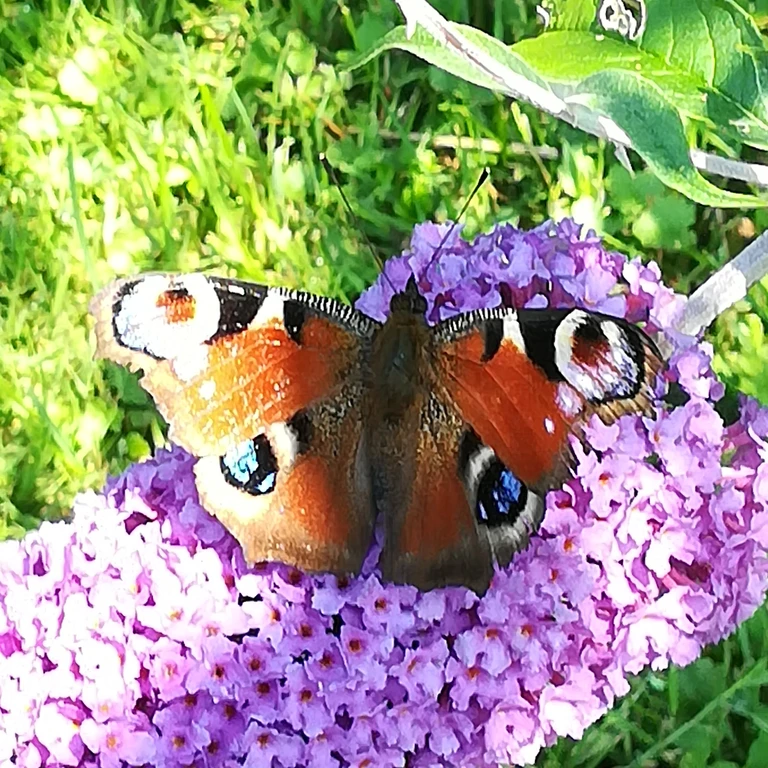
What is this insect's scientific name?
Aglais io
